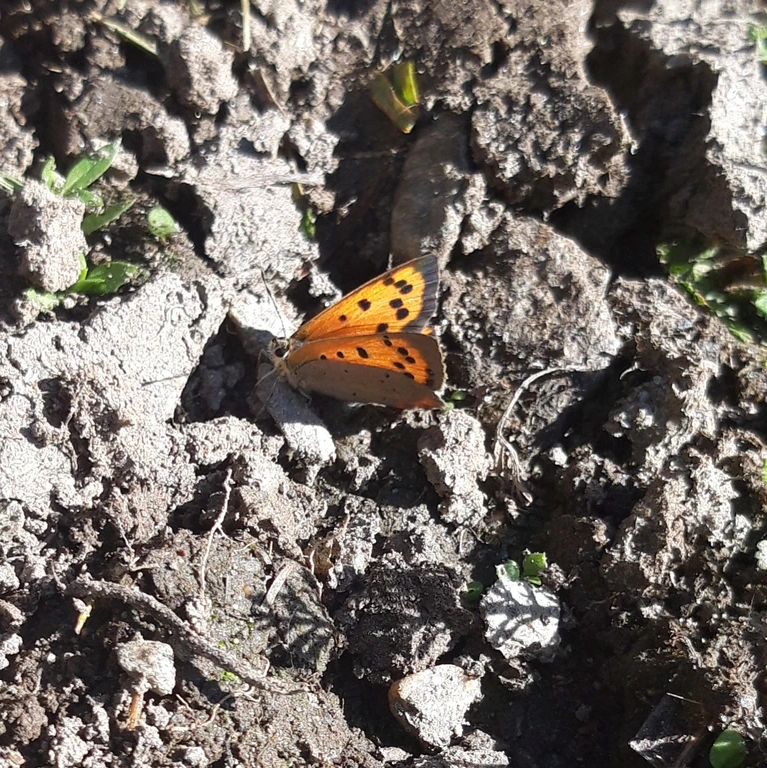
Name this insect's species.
Lycaena phlaeas
